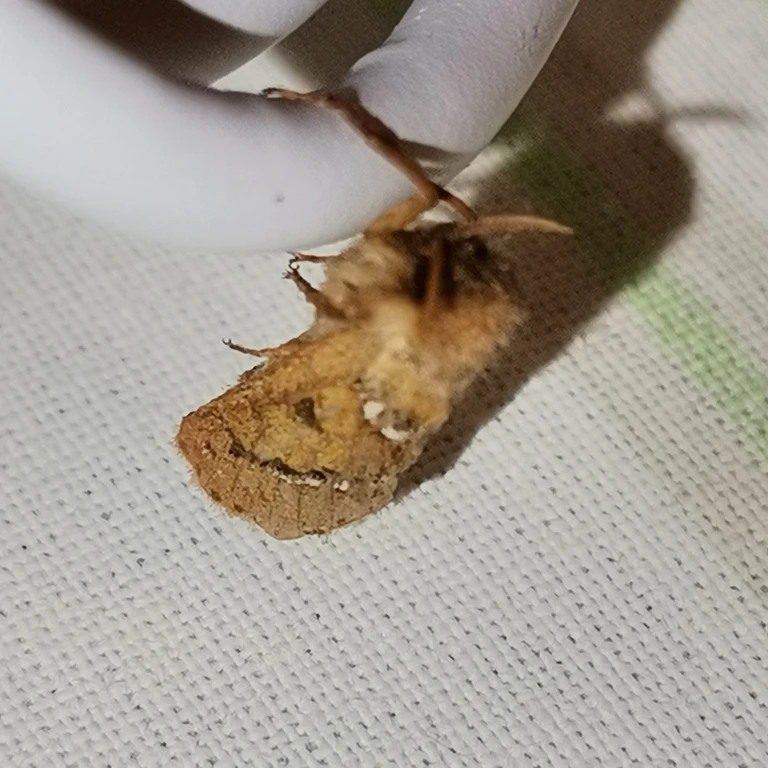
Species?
Triodia sylvina
